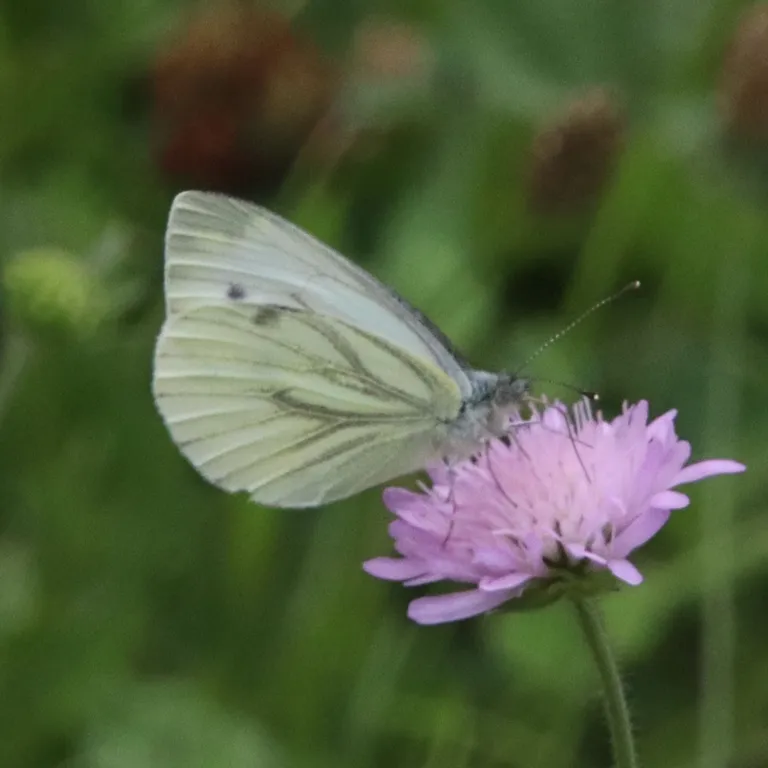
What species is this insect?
Pieris napi
